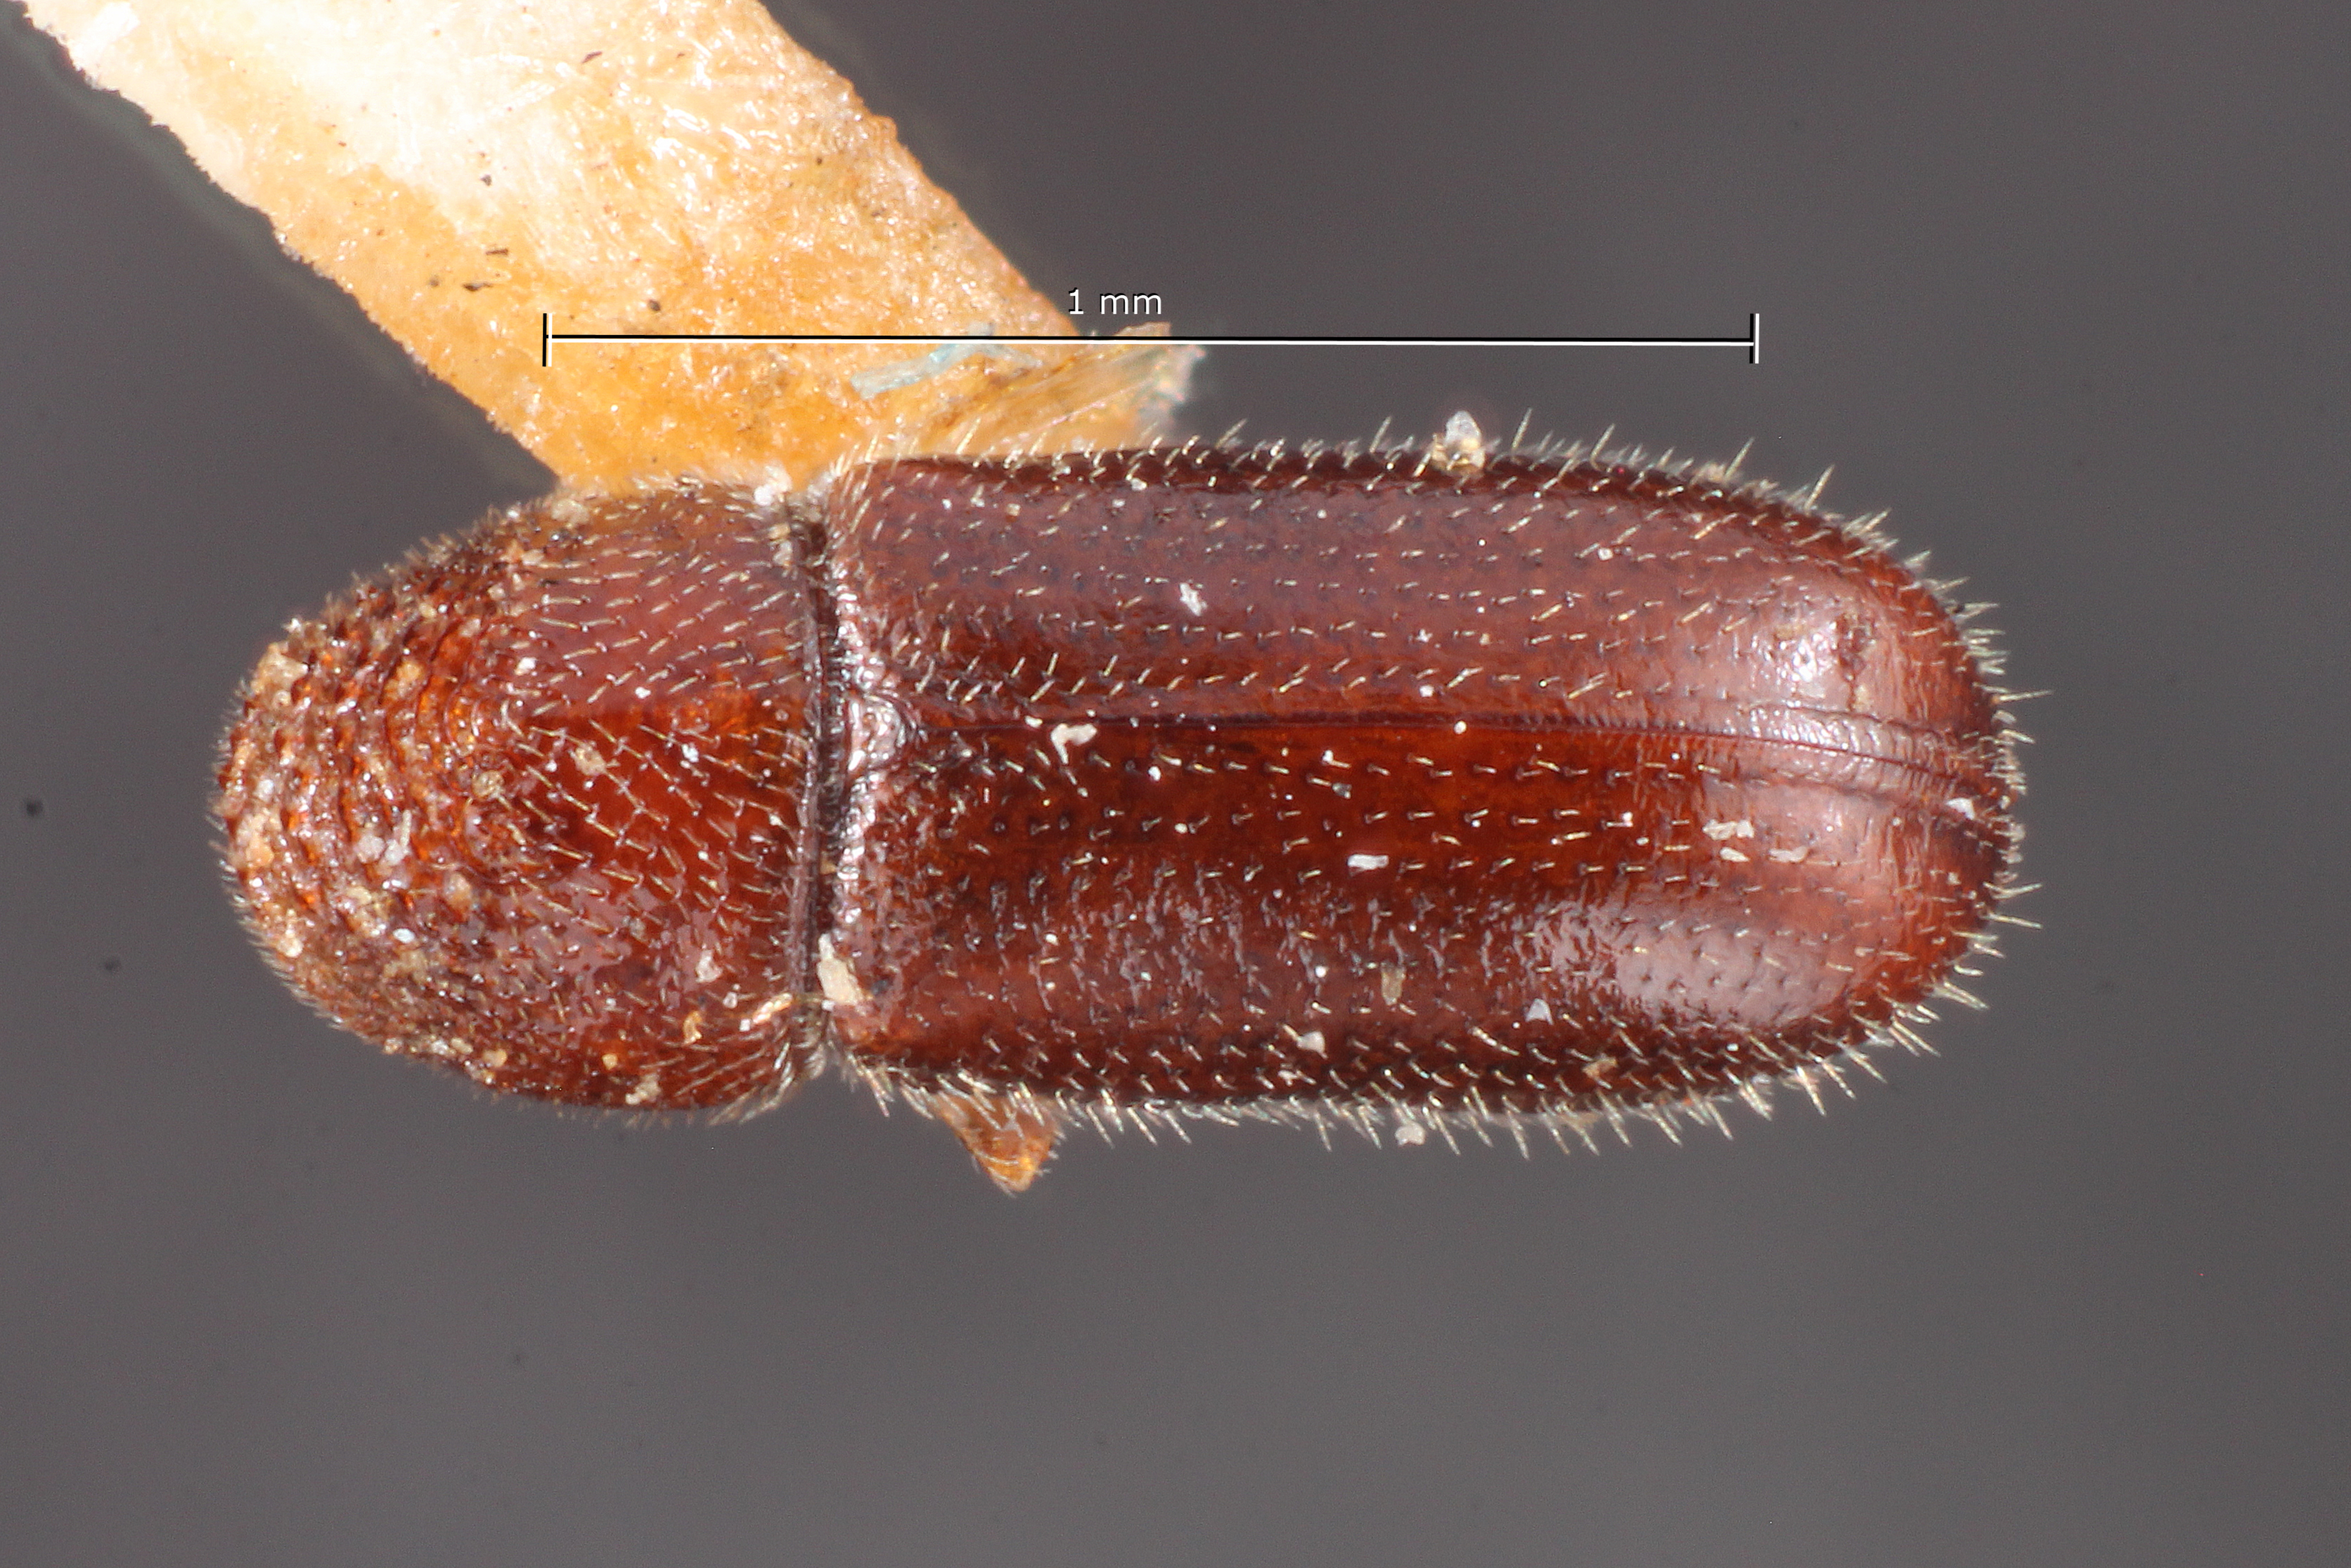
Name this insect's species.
Pityophthorus albertensis
